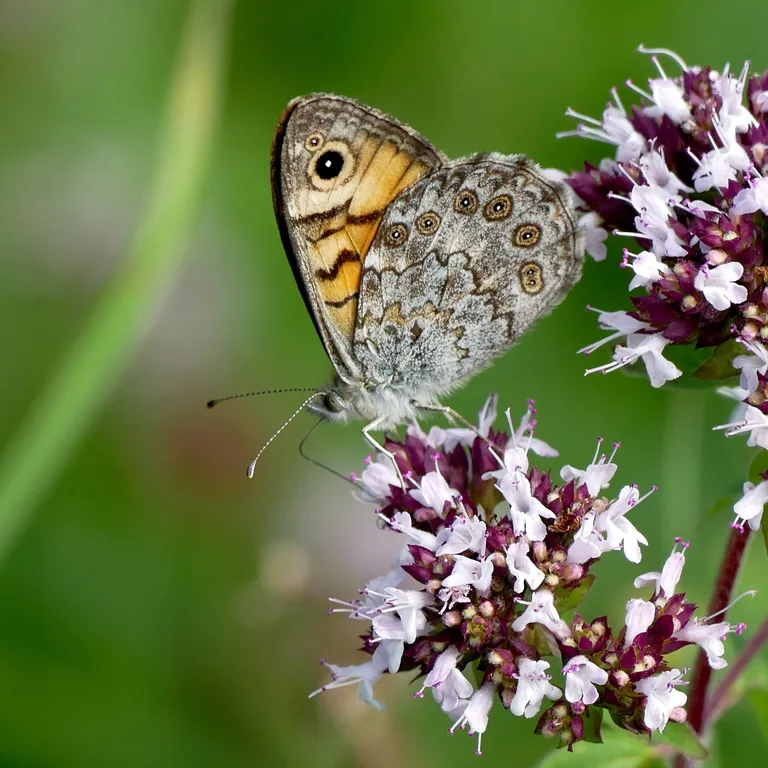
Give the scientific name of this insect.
Lasiommata megera (also Pararge megera)
